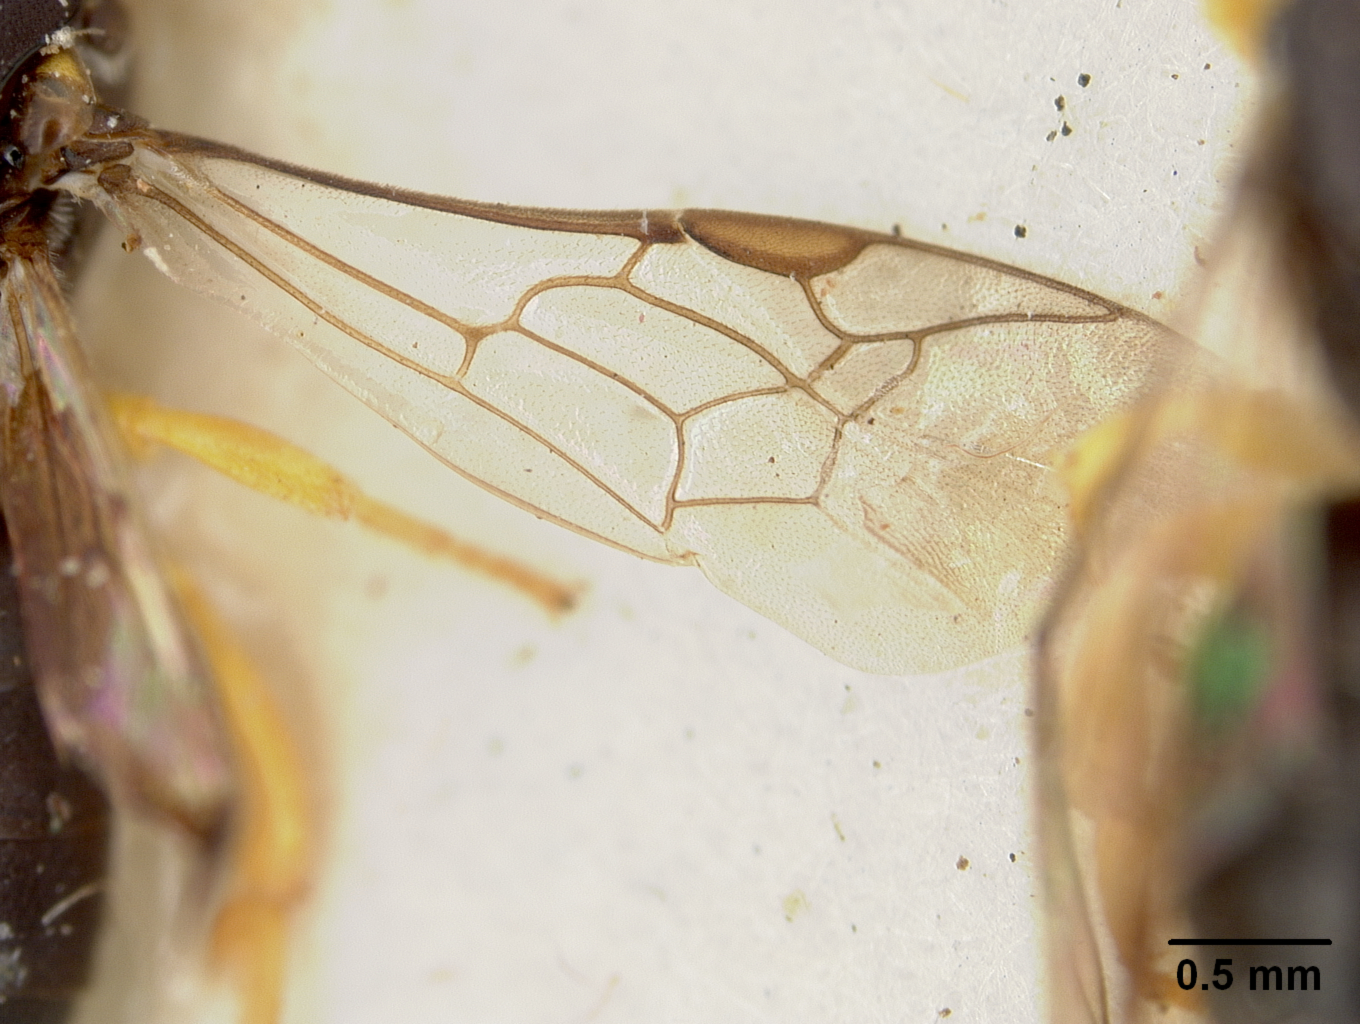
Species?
Pachyprosopis angophorae
